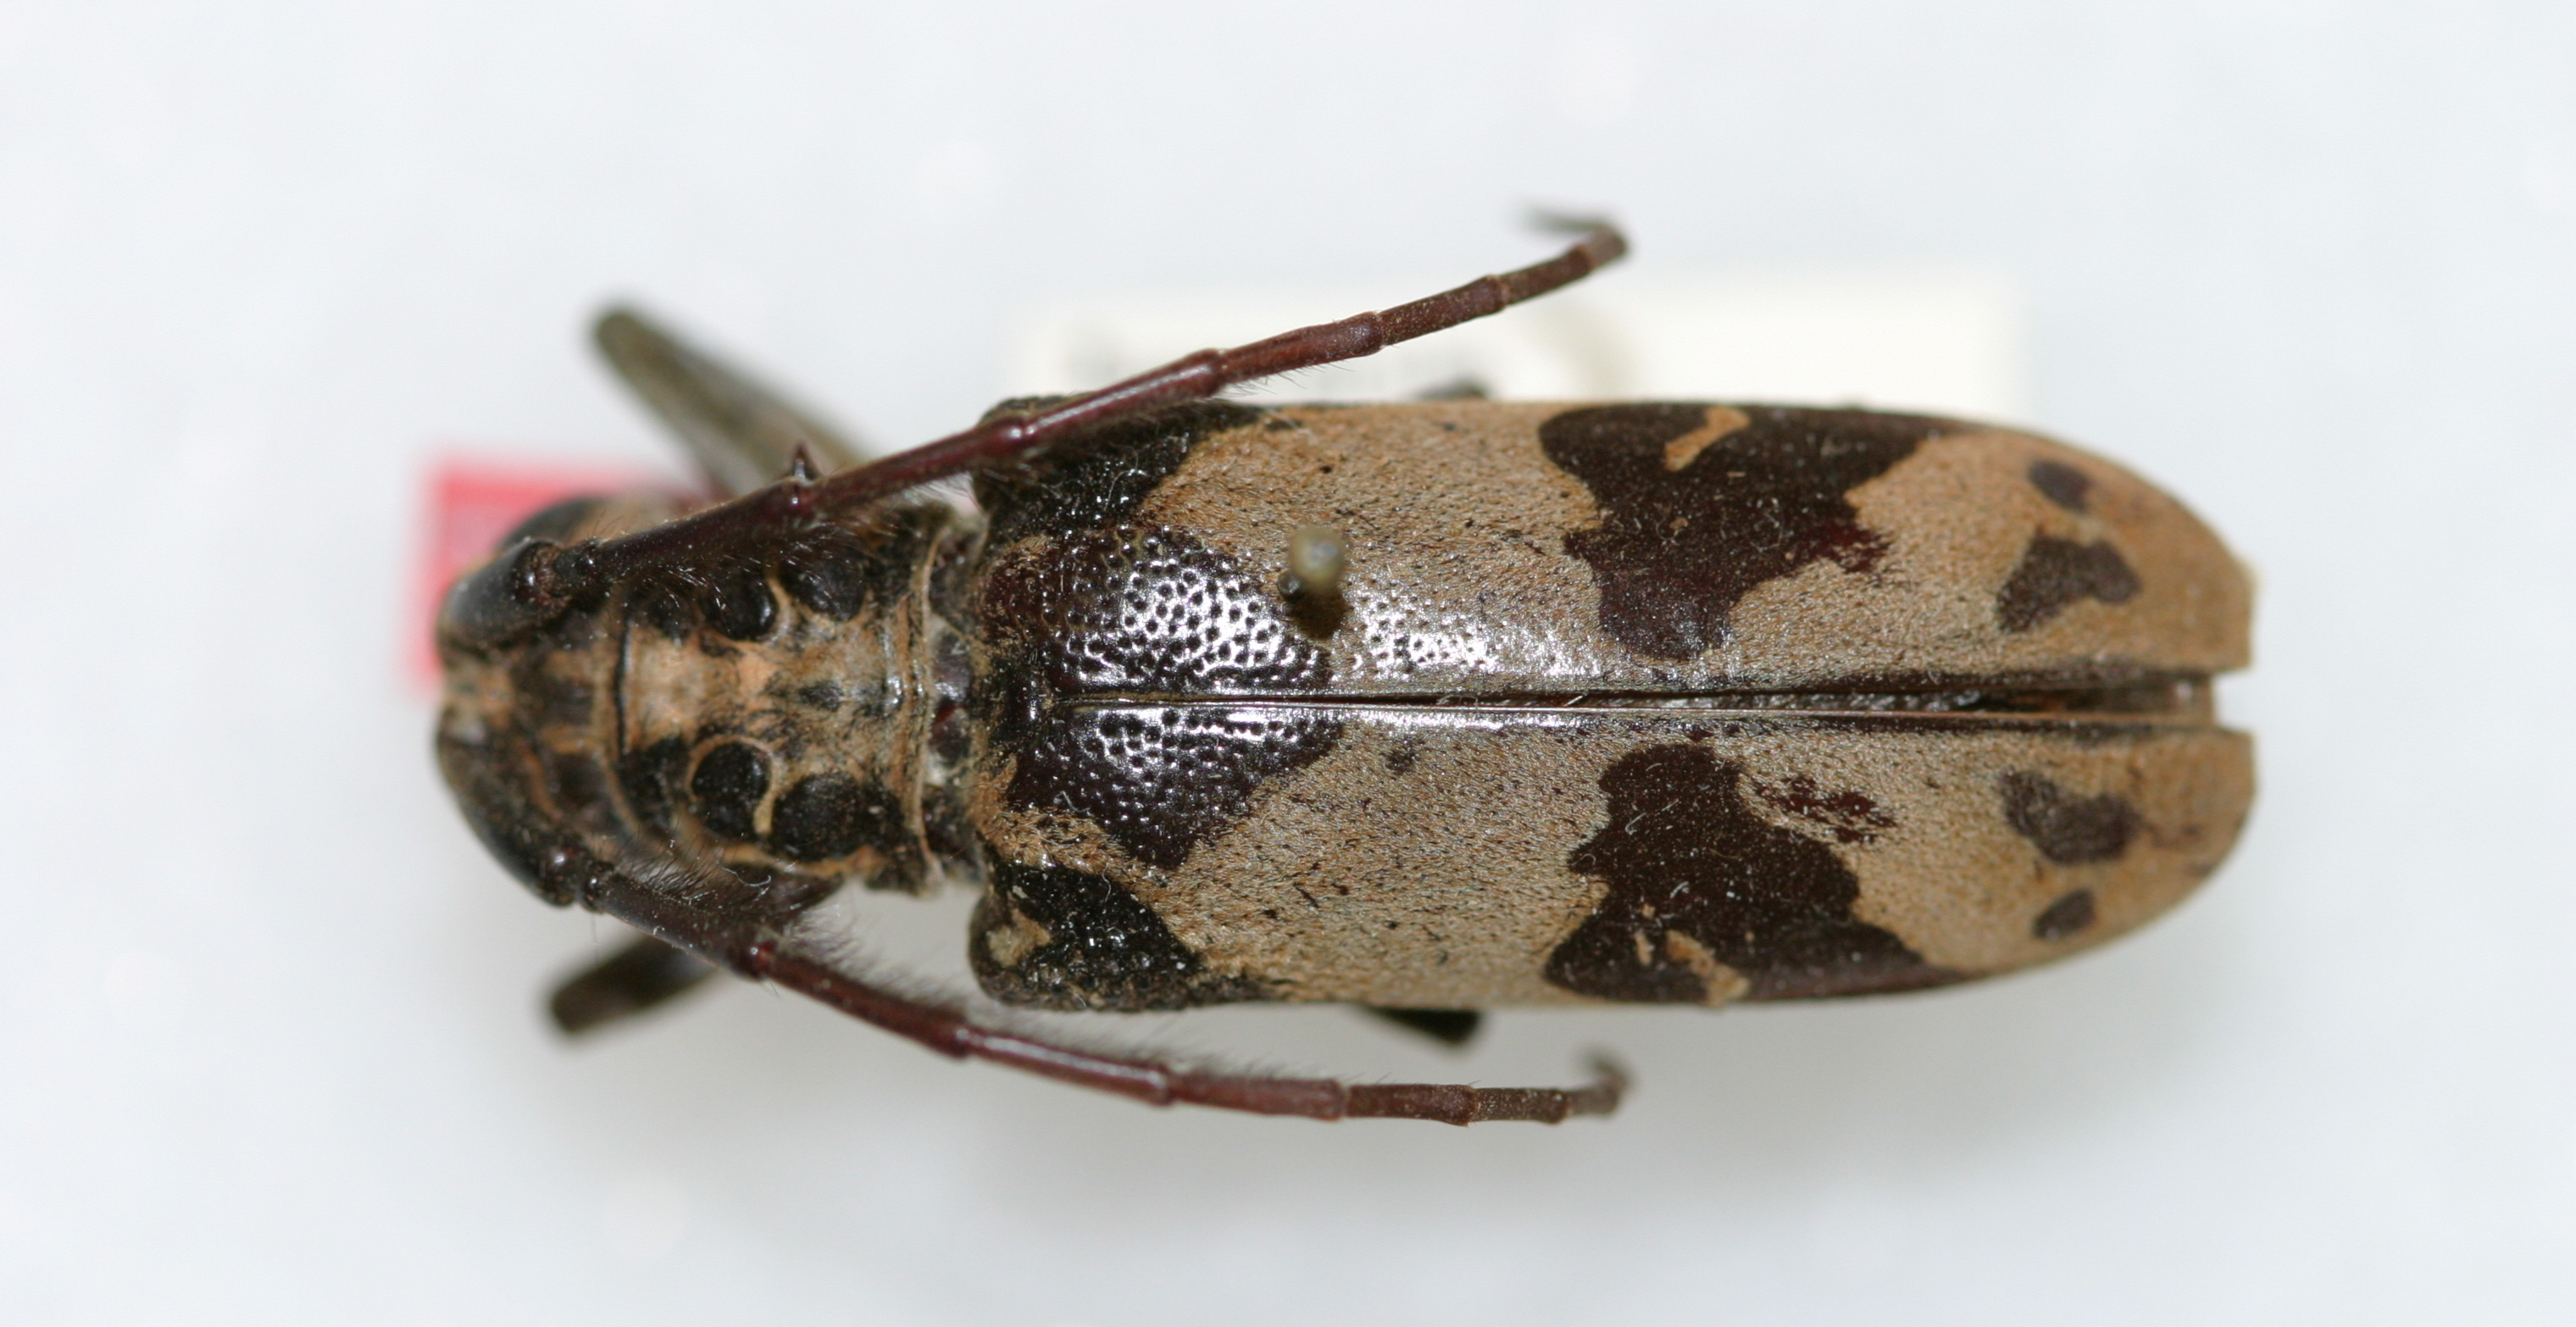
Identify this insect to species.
Eurysops similis
